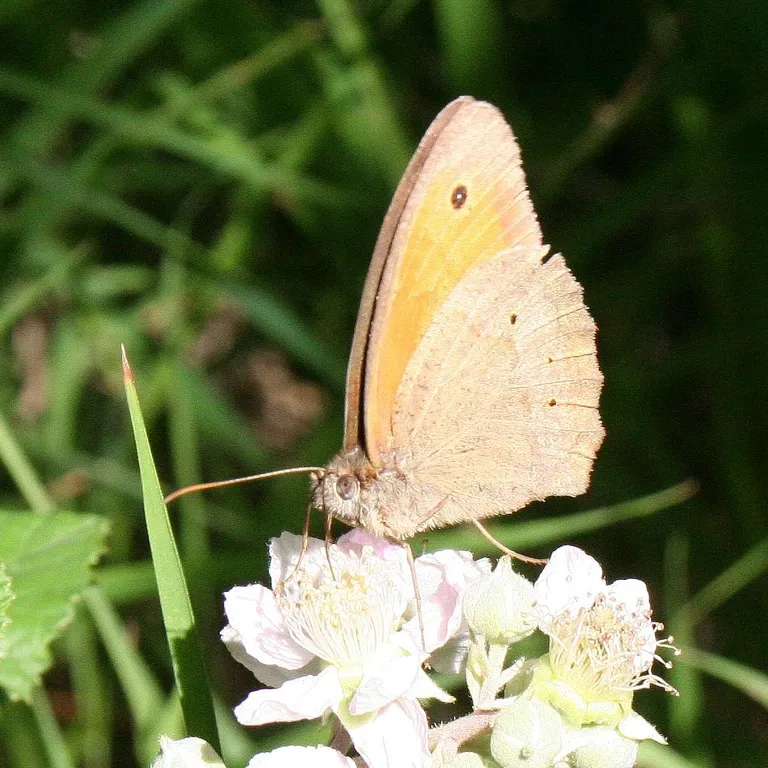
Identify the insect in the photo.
Maniola jurtina
